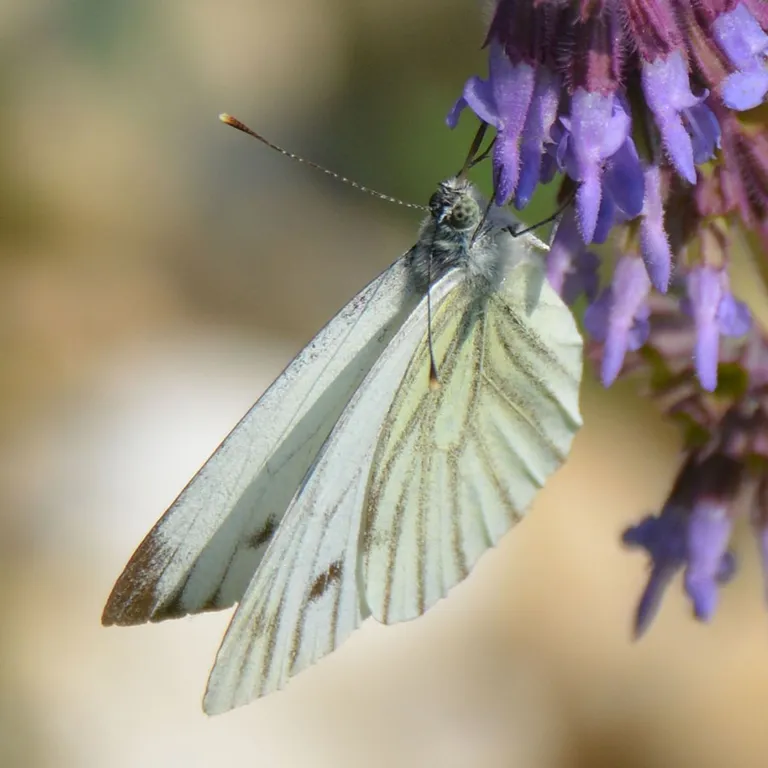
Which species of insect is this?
Pieris napi
